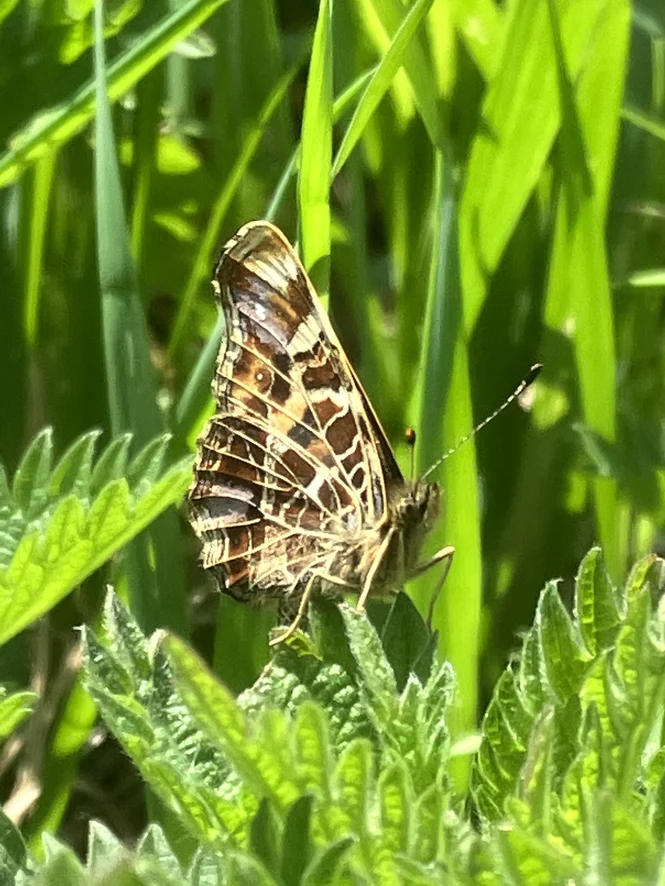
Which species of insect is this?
Araschnia levana
